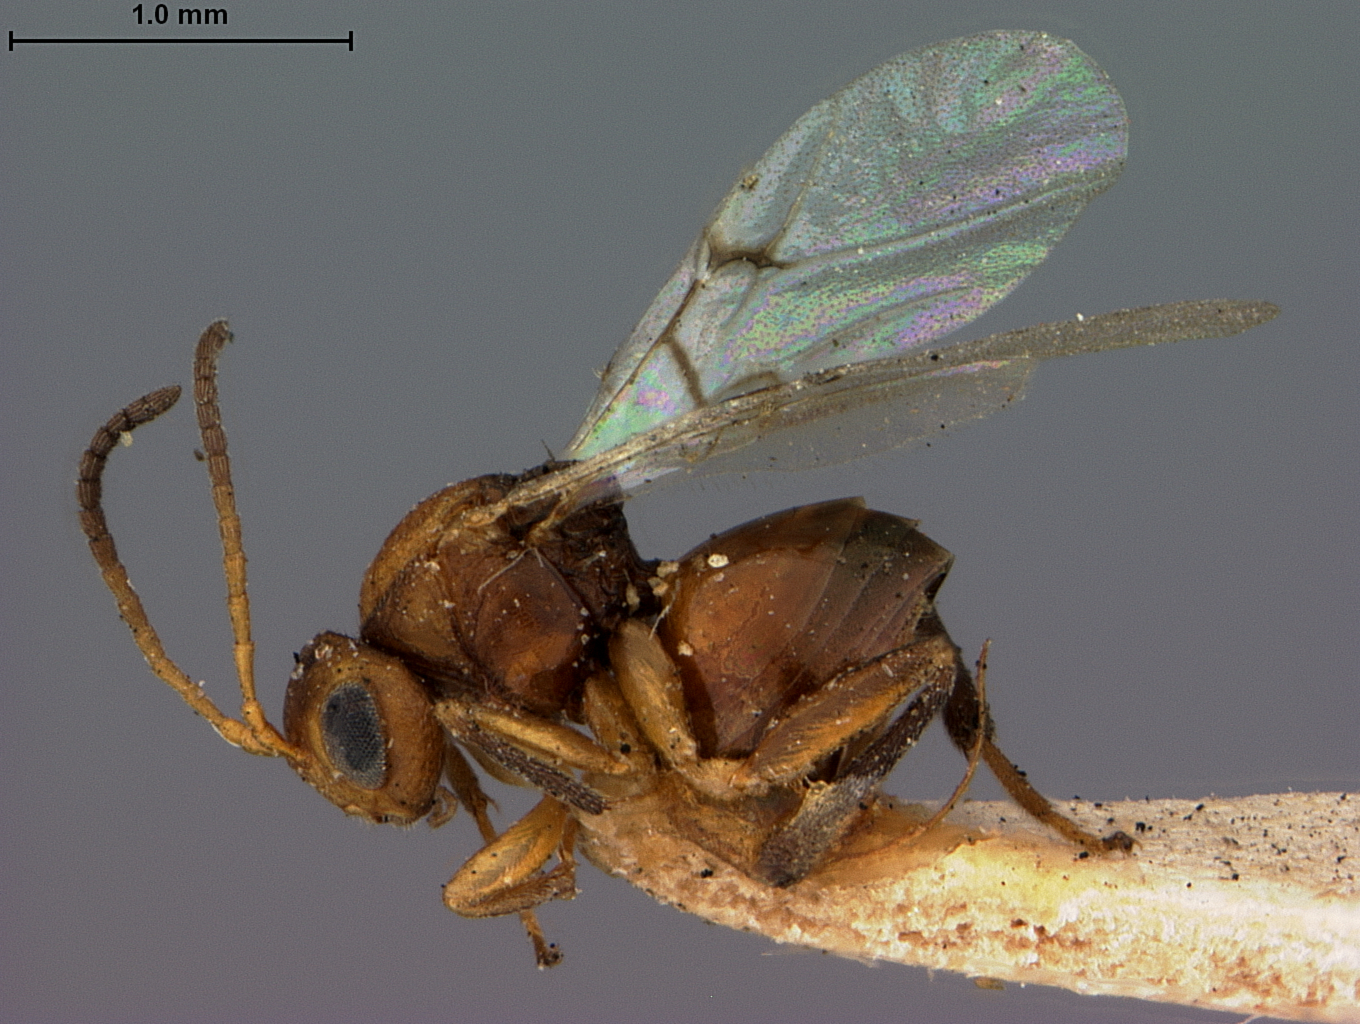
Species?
Andricus congregatus
